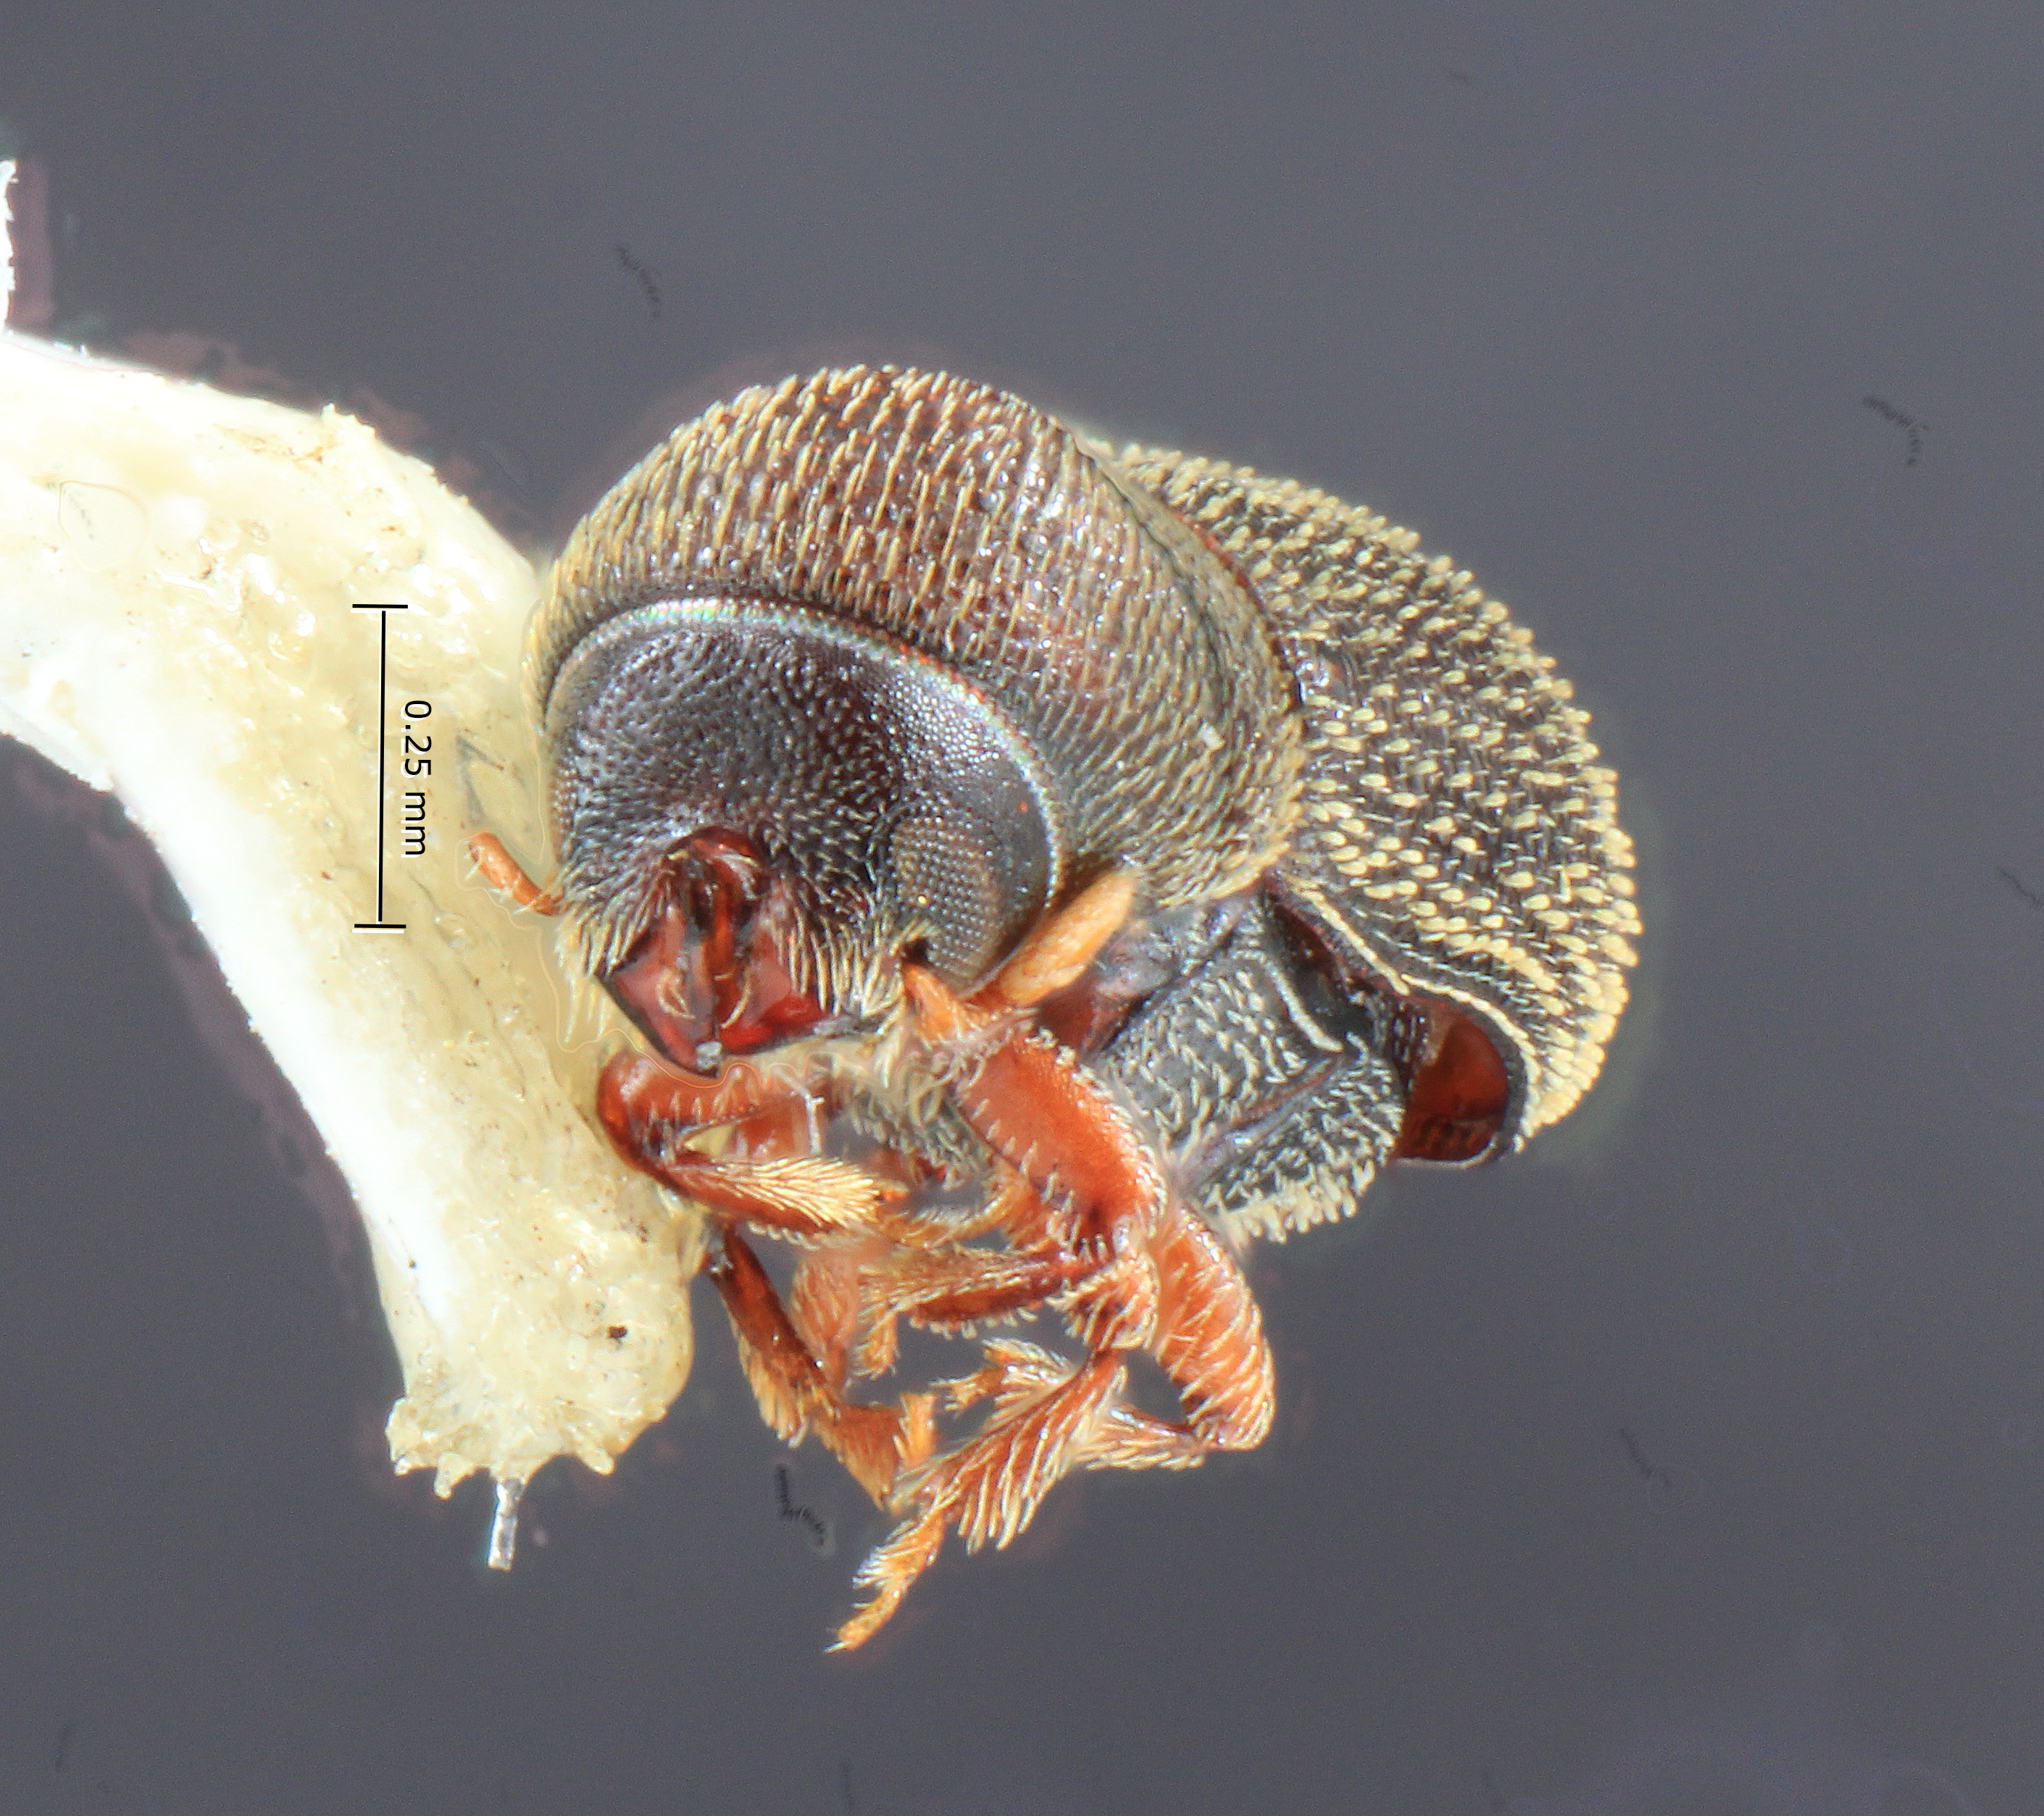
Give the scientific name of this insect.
Styphlosoma granulatum
